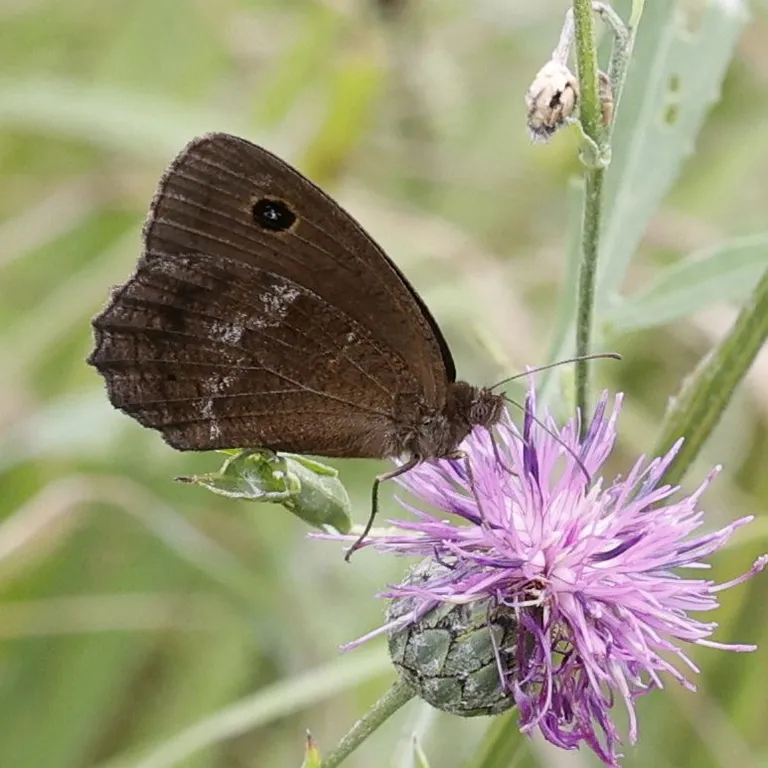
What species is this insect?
Minois dryas
